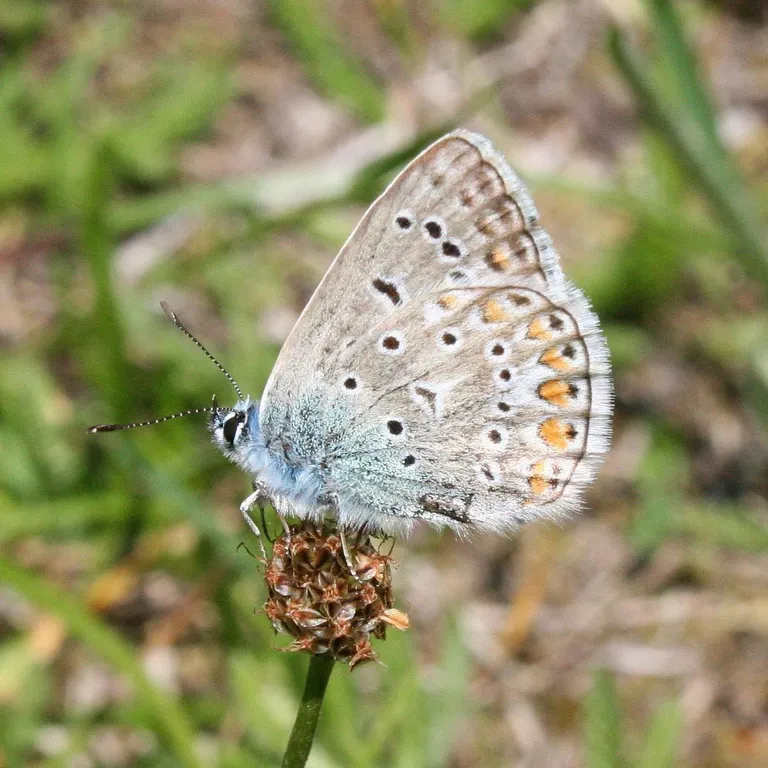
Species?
Polyommatus icarus
